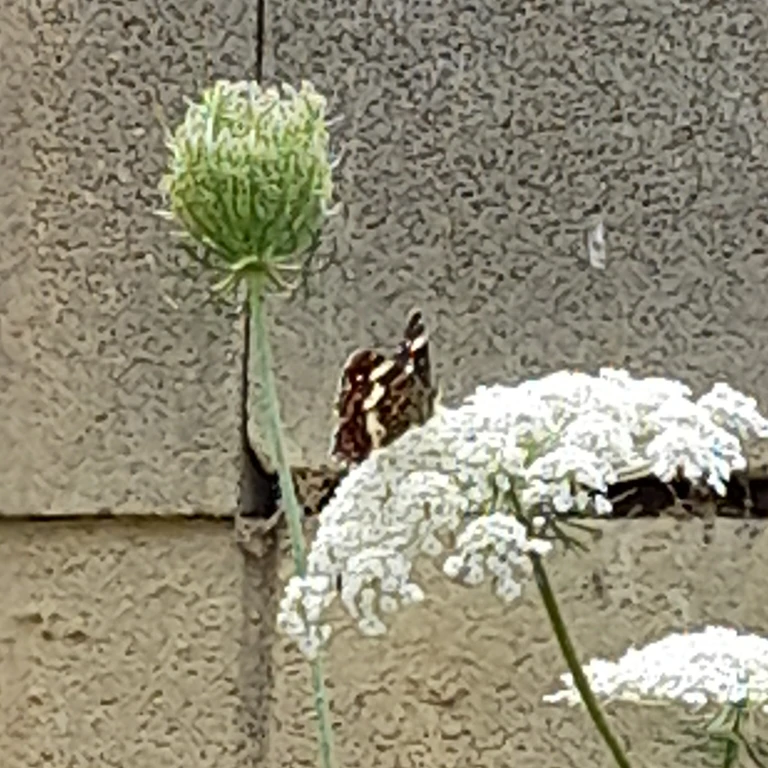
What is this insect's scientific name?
Araschnia levana
